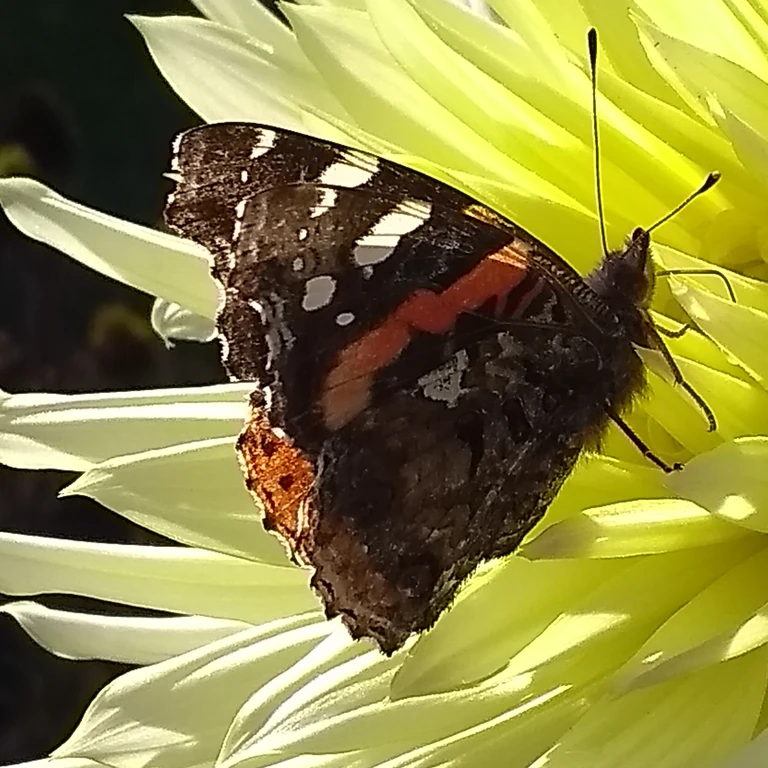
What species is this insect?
Vanessa atalanta
